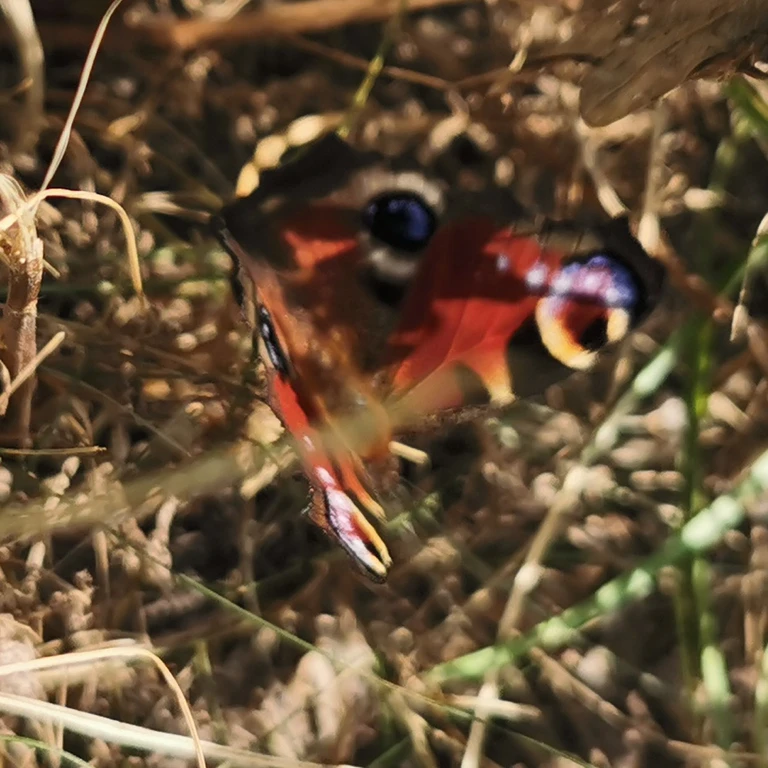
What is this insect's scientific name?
Aglais io
